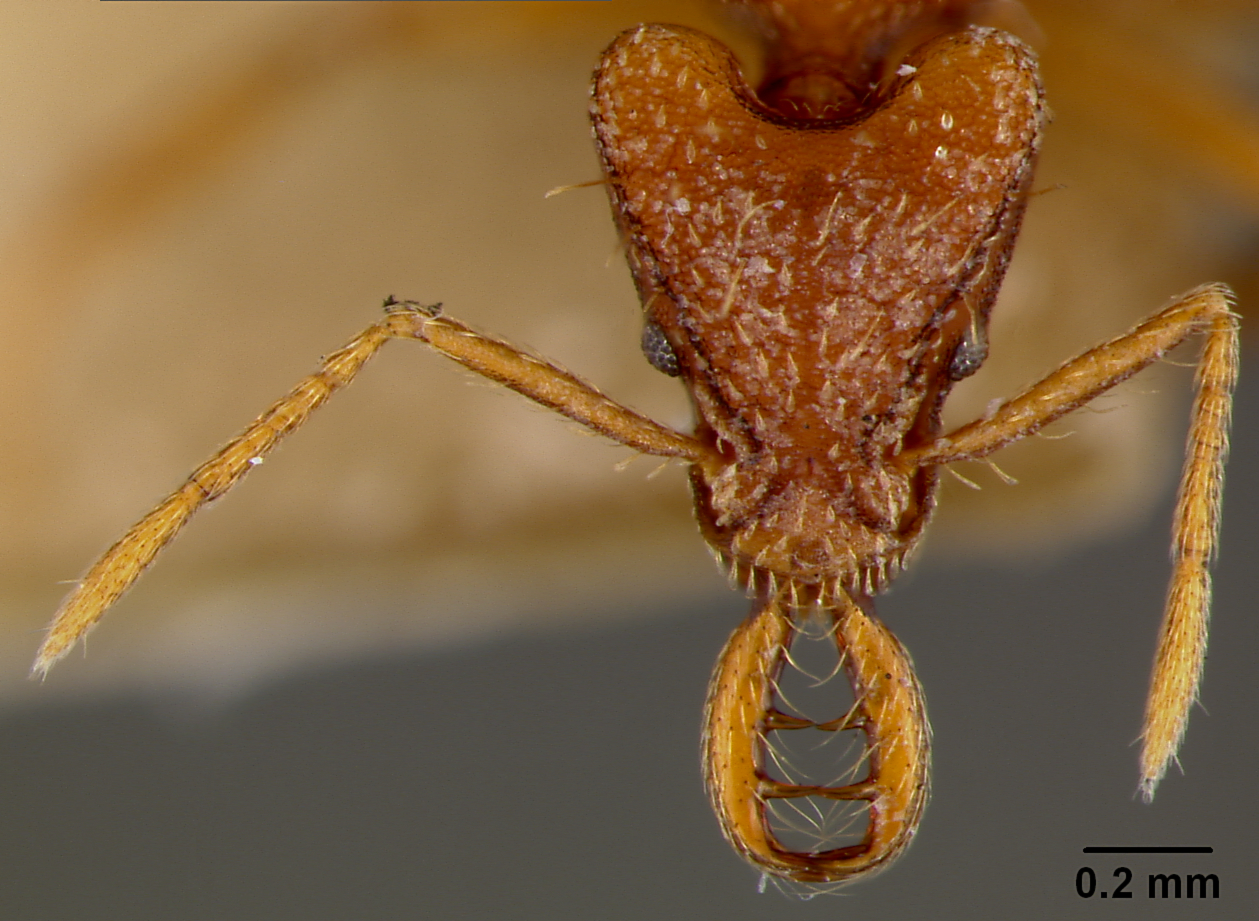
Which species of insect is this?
Strumigenys planeti
